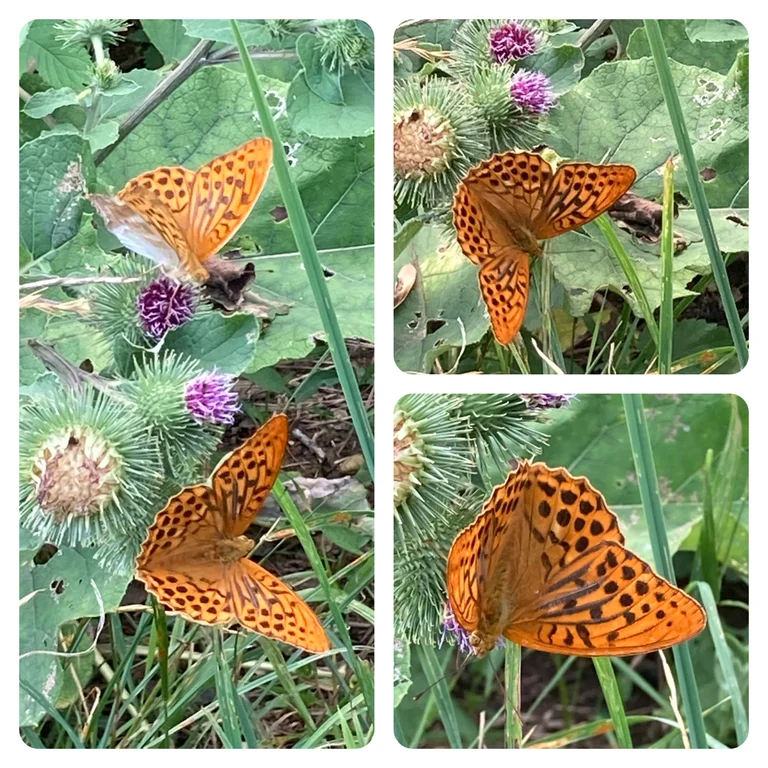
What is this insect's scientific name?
Argynnis paphia
